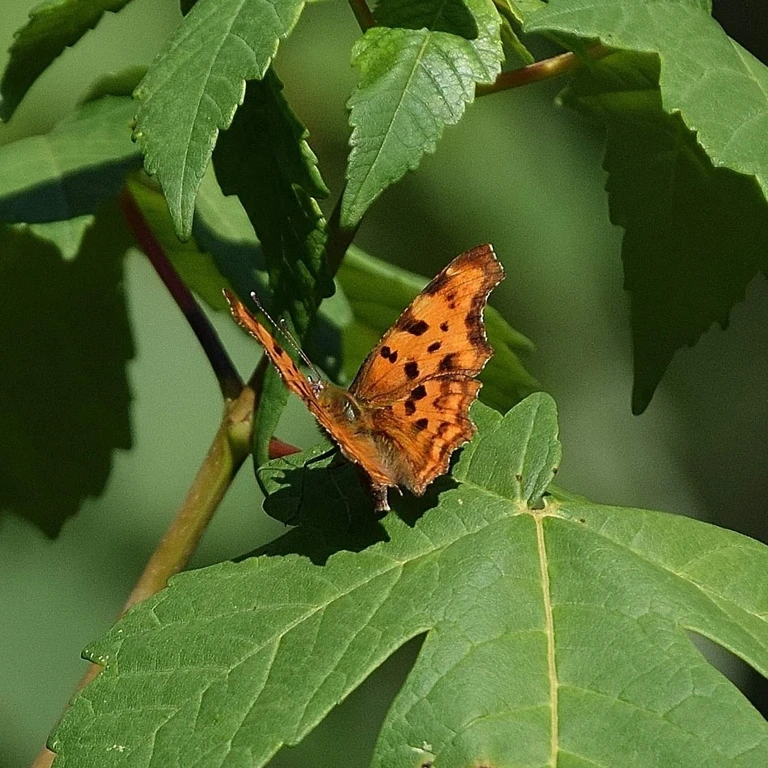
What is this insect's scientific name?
Polygonia c-album
